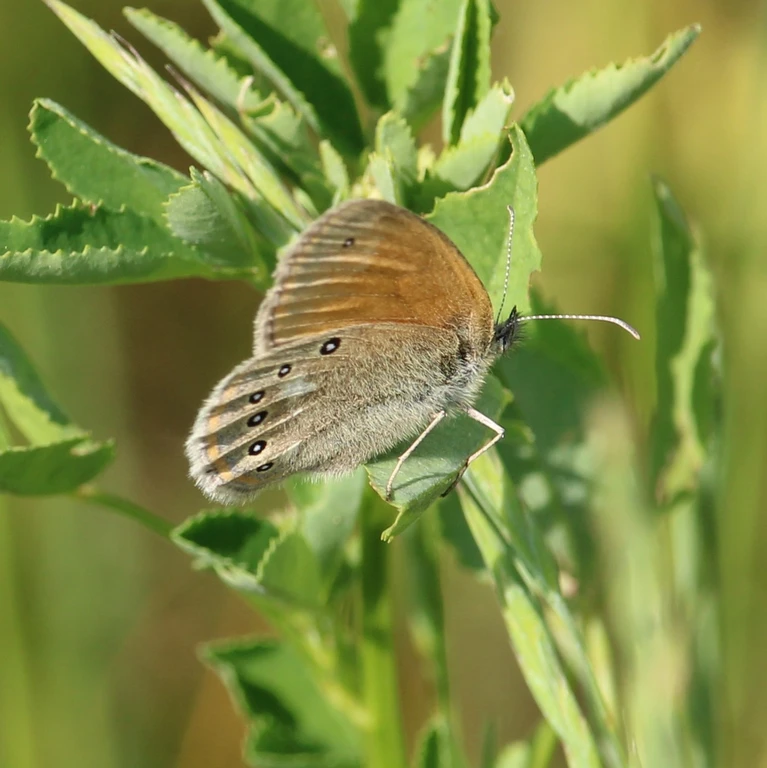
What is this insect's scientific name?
Coenonympha glycerion (also Coenonympha iphis)
